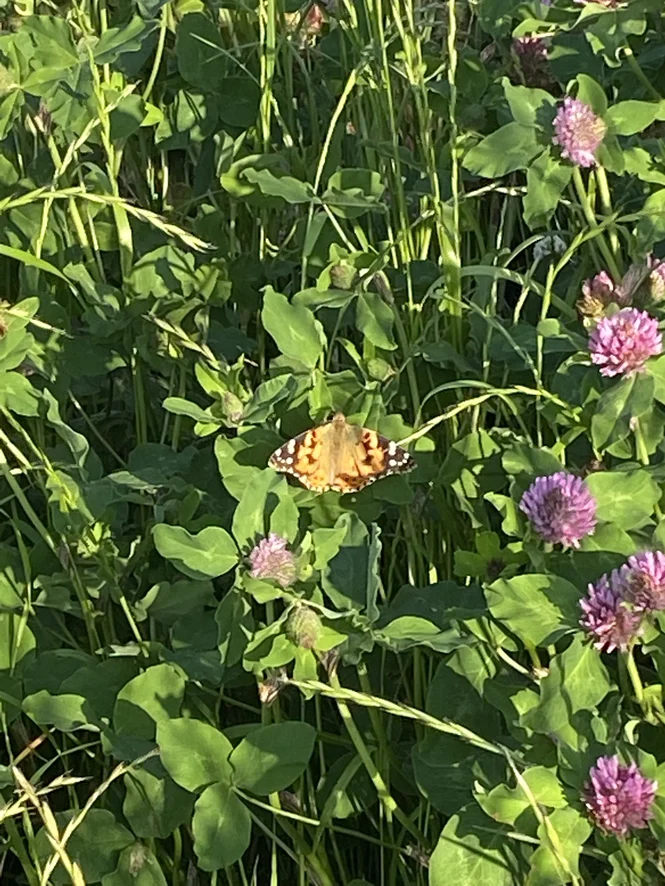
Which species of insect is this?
Vanessa cardui
